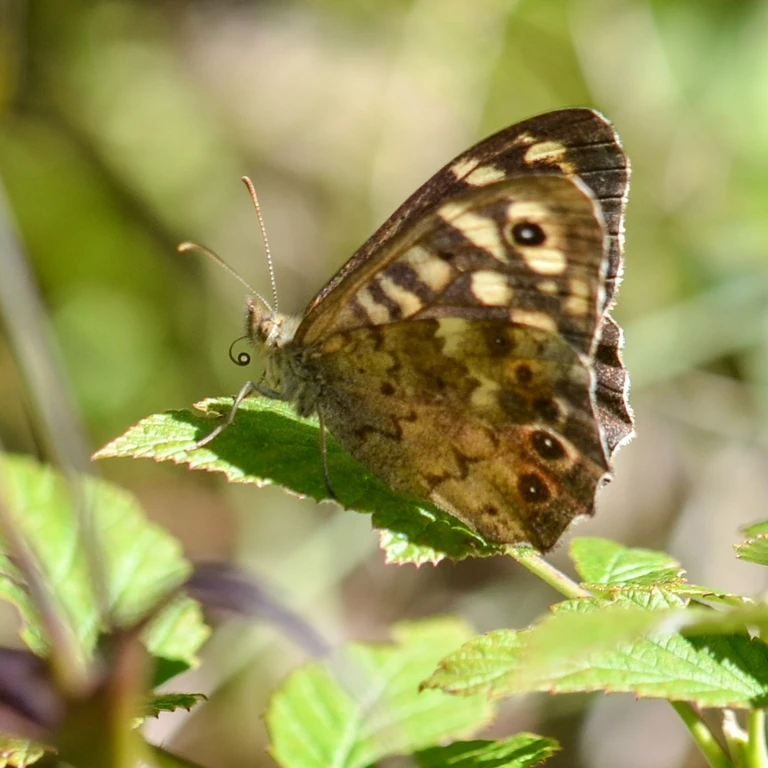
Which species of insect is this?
Pararge aegeria
